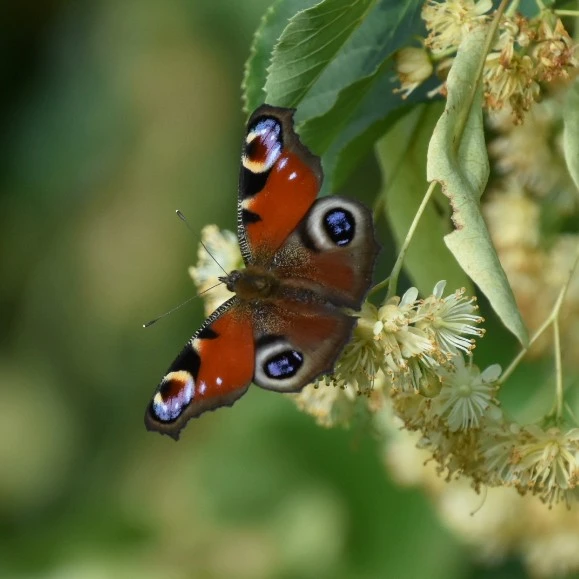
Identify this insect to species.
Aglais io
